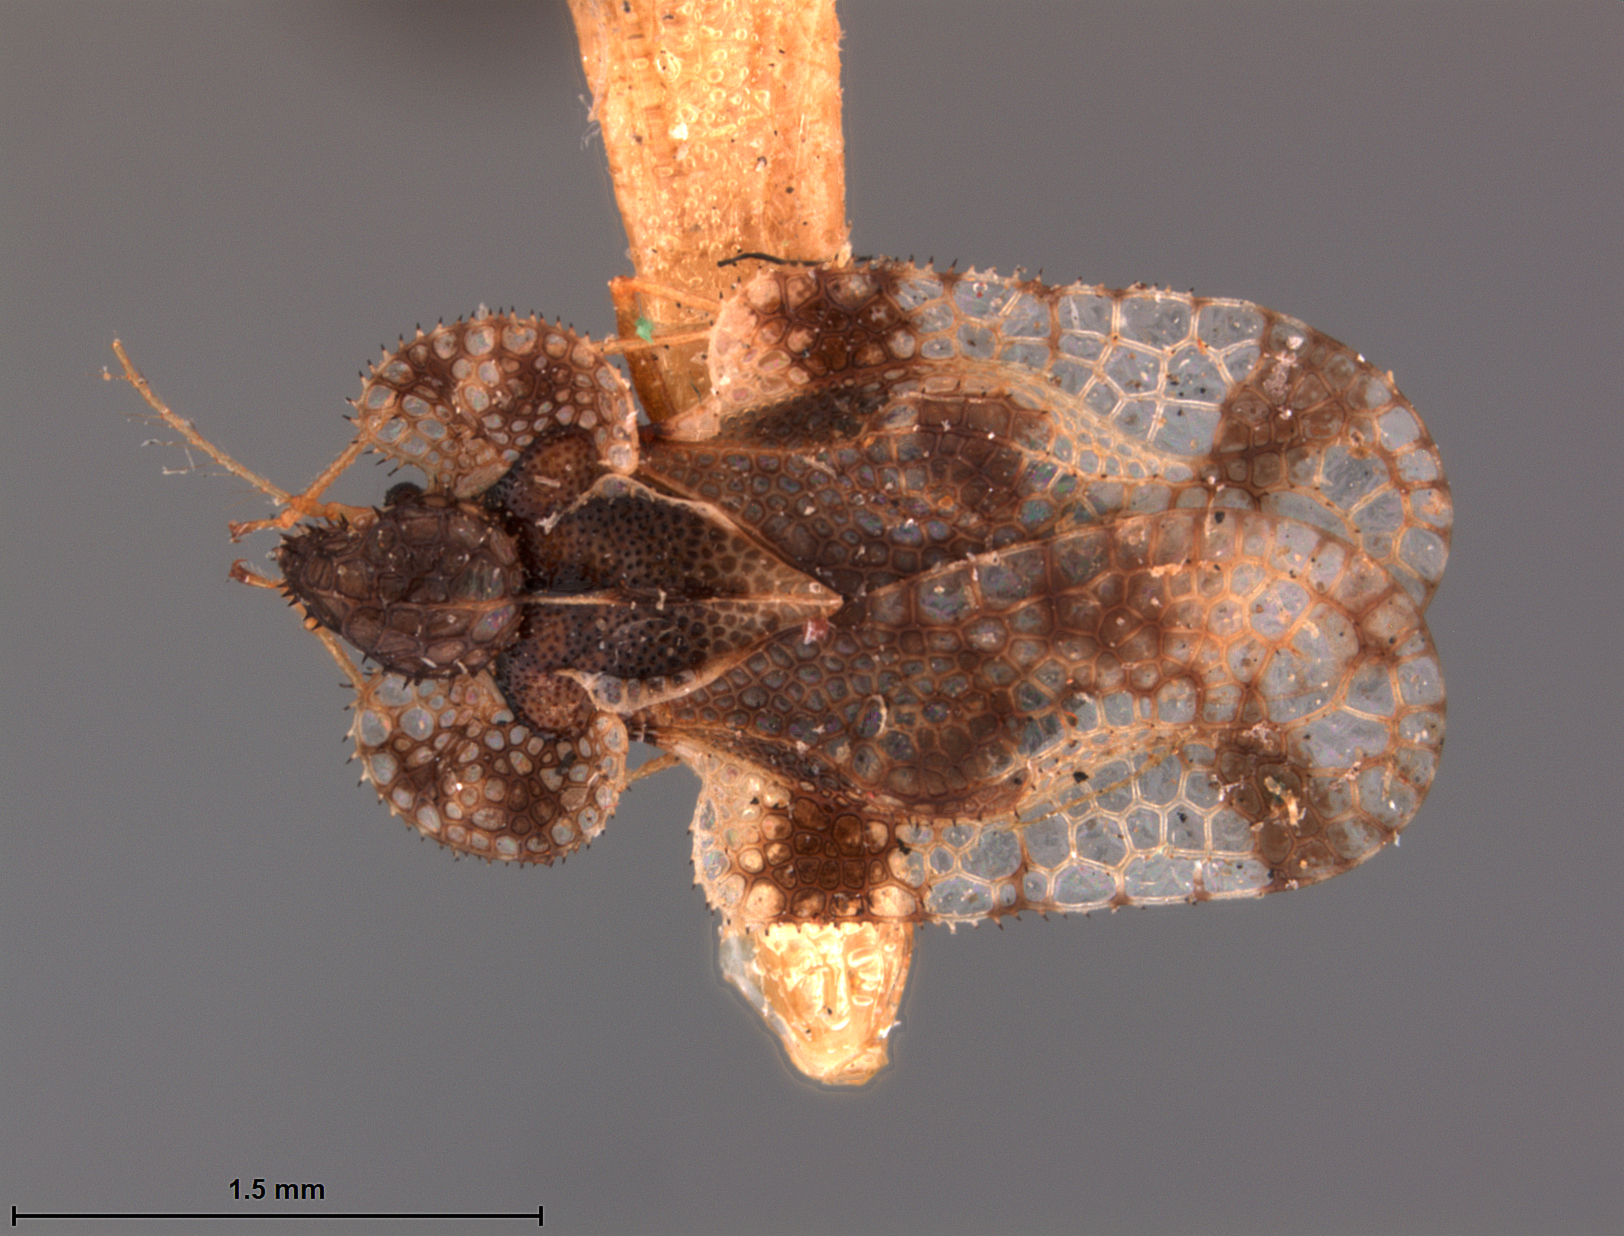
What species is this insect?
Corythucha obliqua
